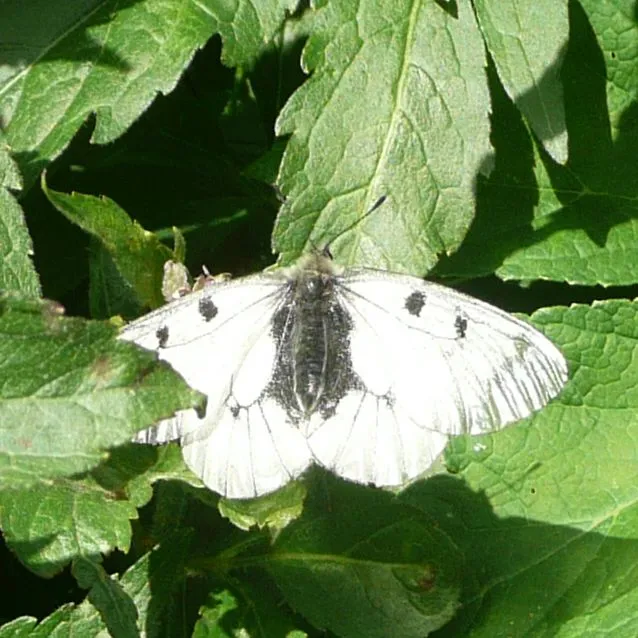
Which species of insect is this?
Parnassius mnemosyne
